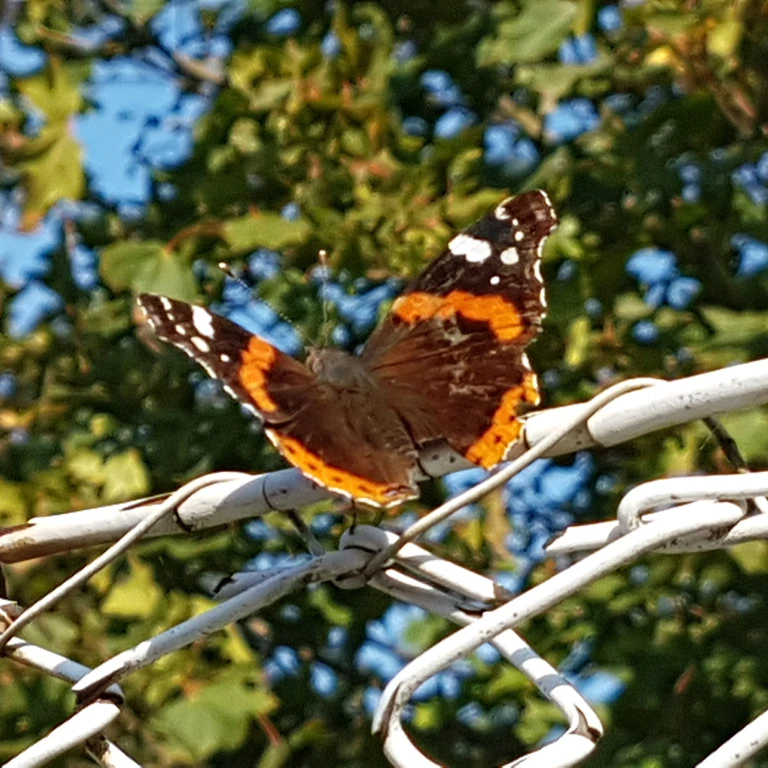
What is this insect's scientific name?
Vanessa atalanta
